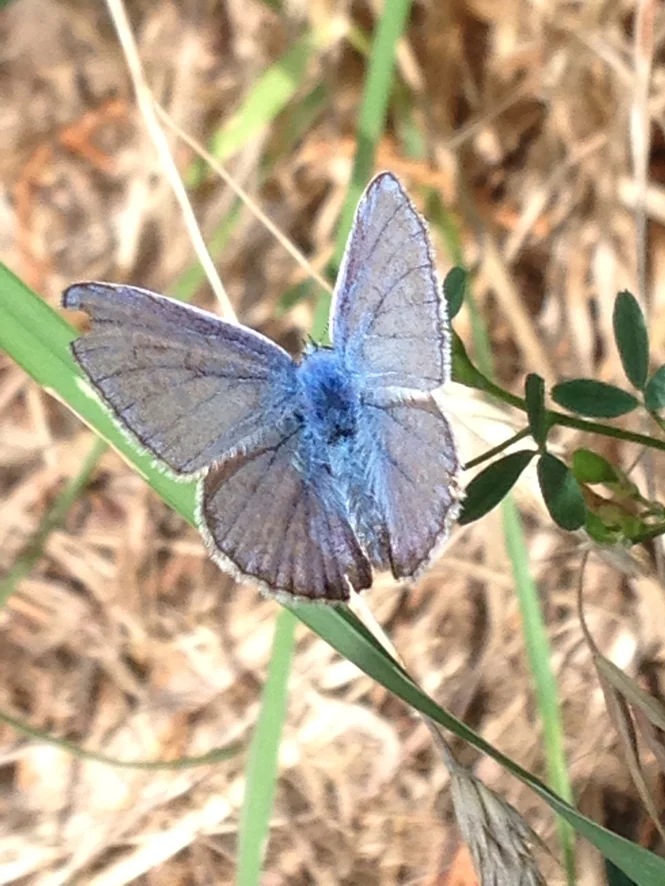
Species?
Polyommatus icarus
